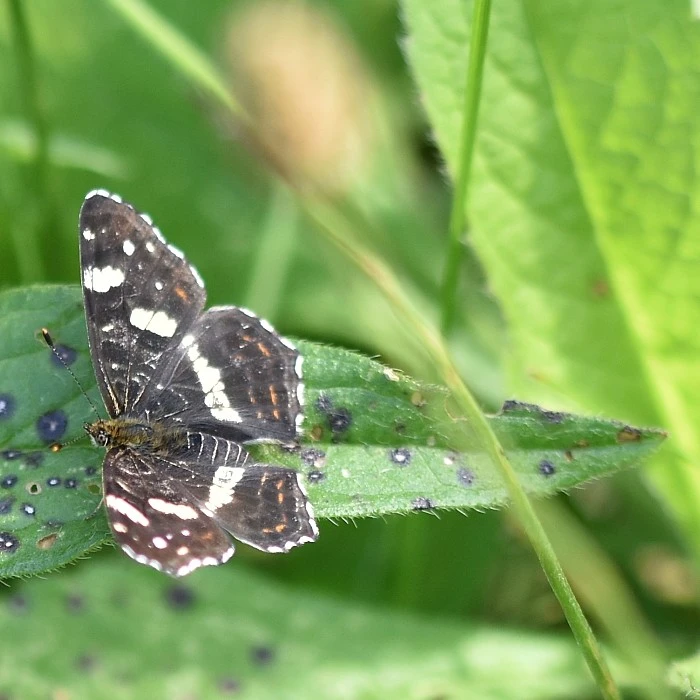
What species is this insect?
Araschnia levana
